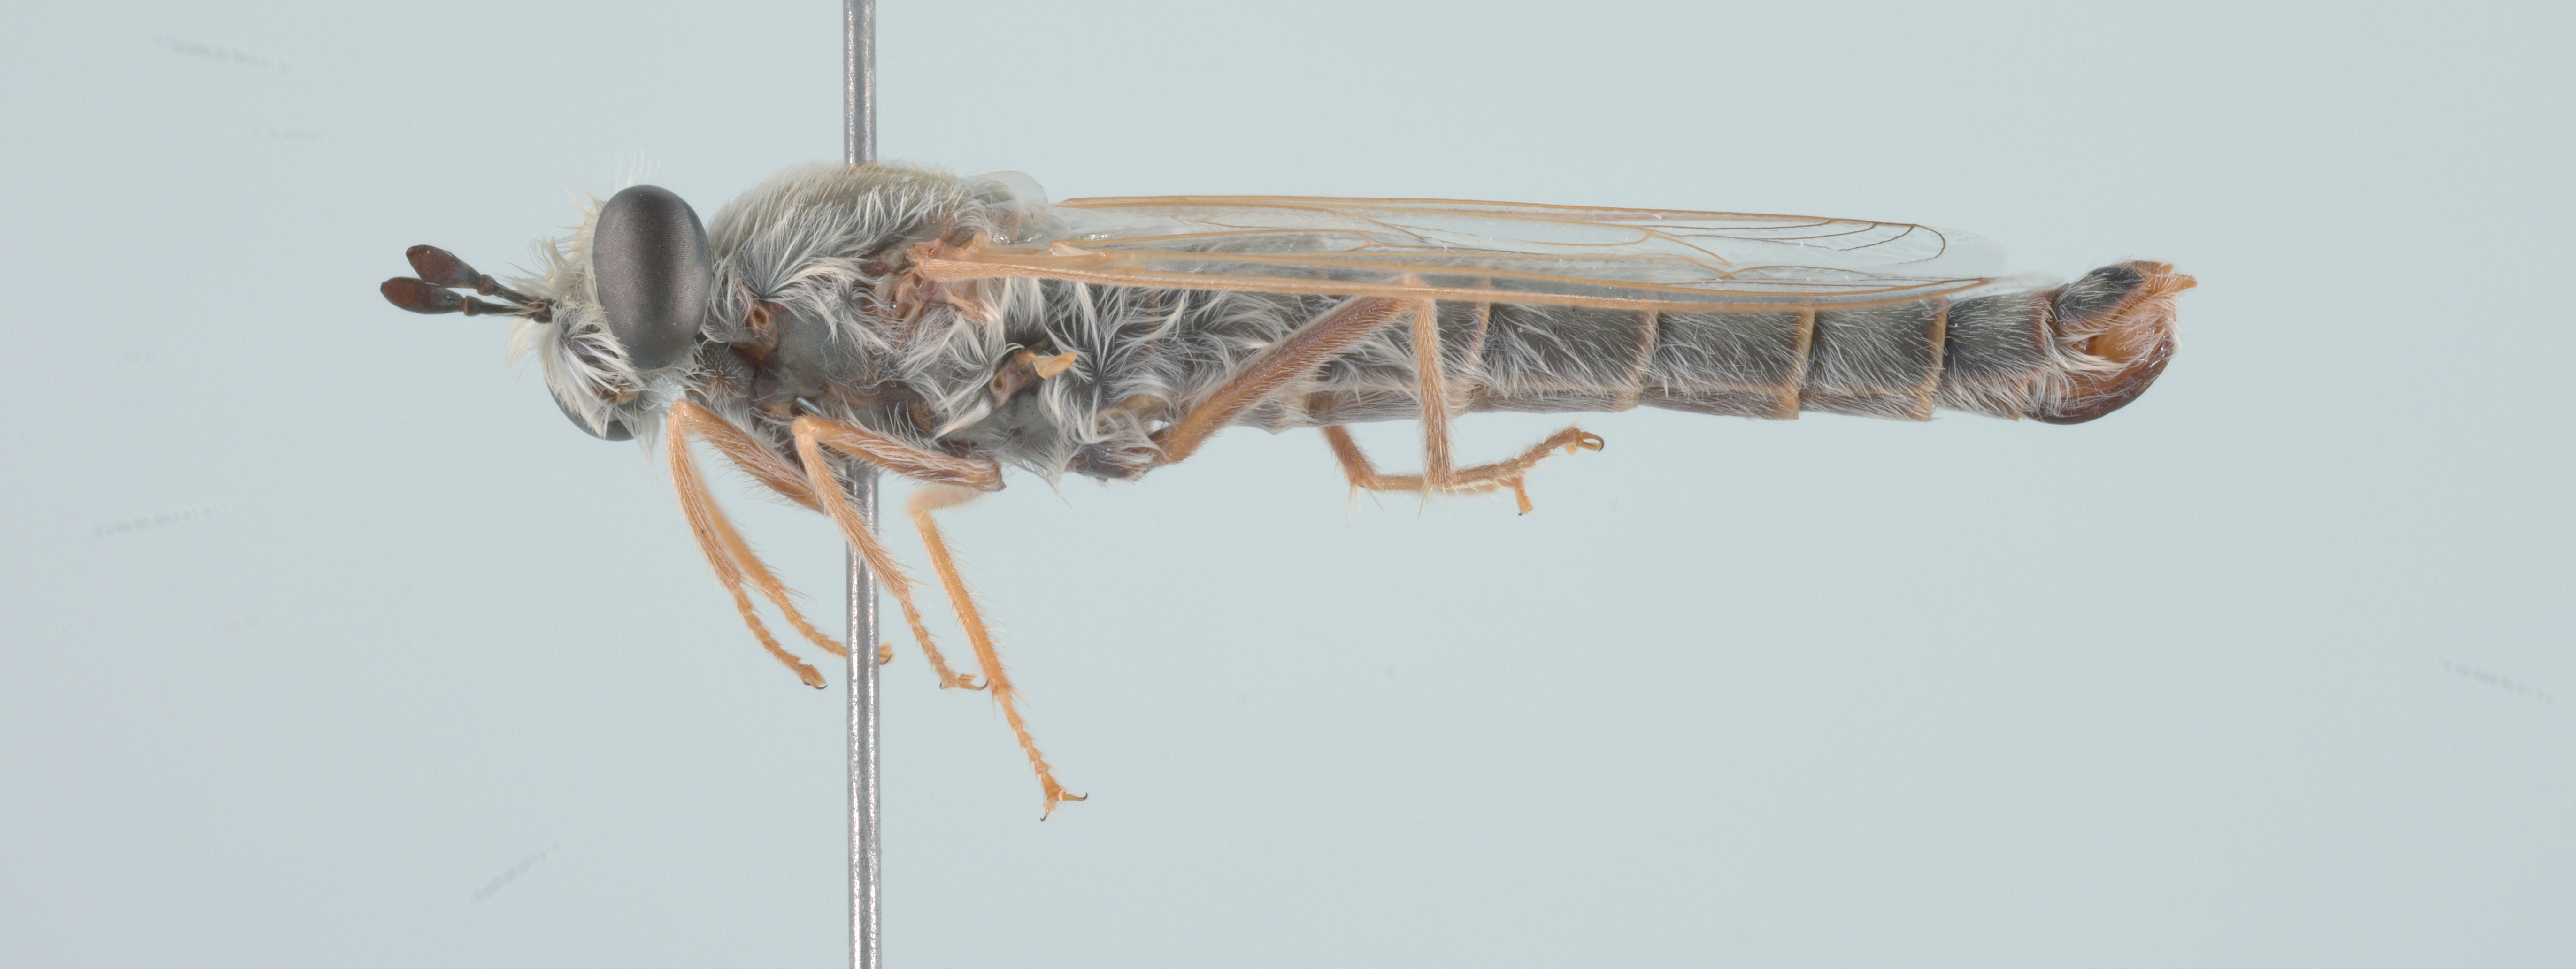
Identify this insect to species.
Namibimydas psamminos
